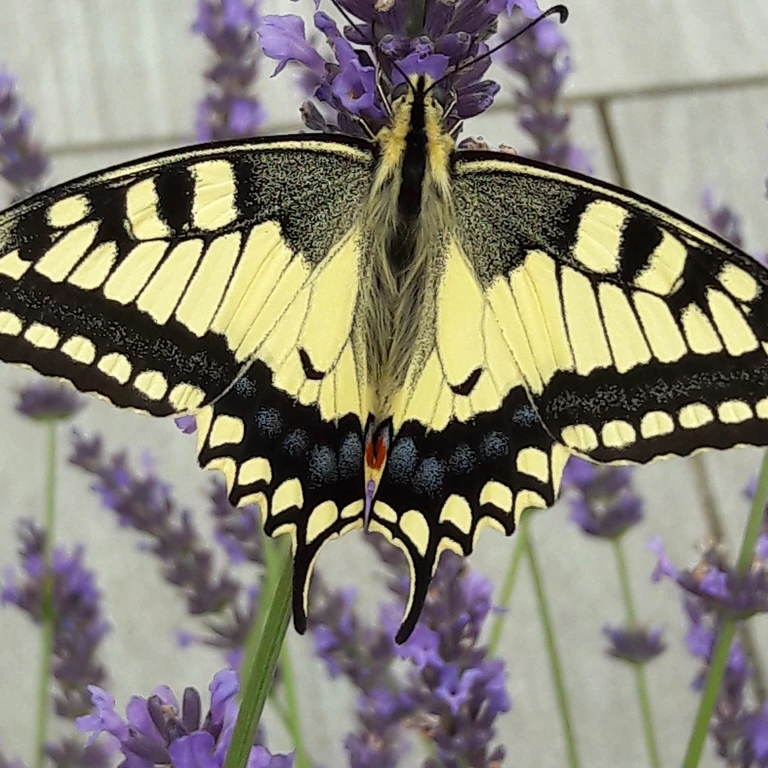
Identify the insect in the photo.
Papilio machaon
